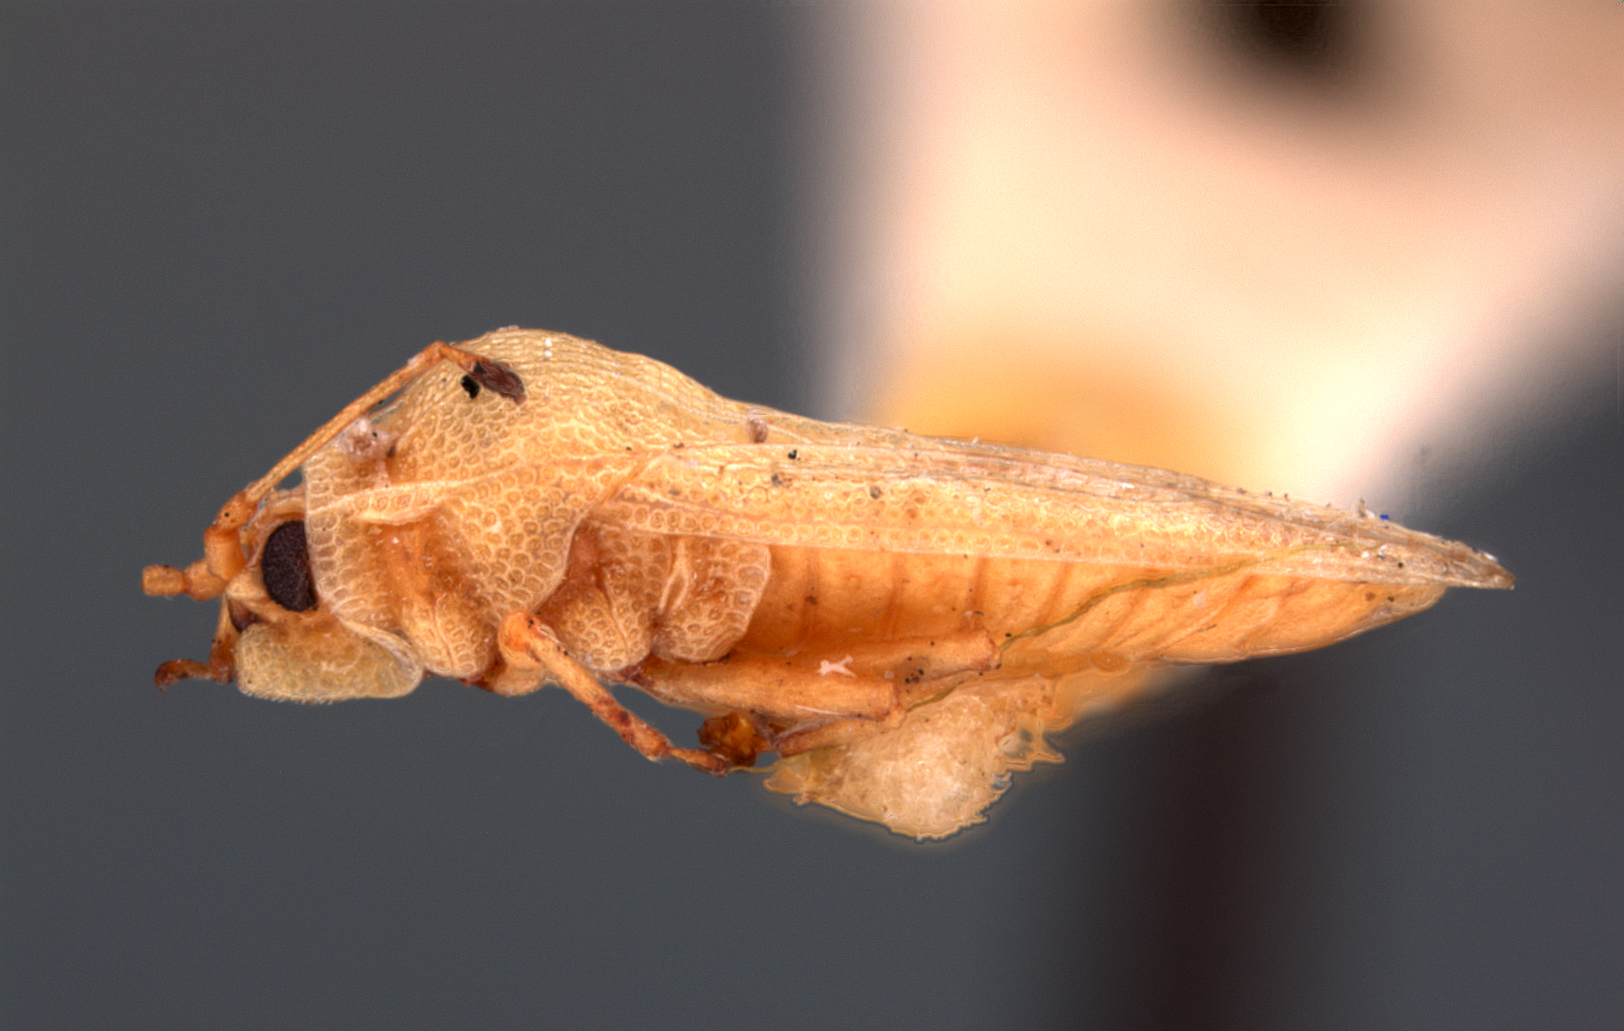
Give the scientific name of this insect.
Nethersia koebeli
